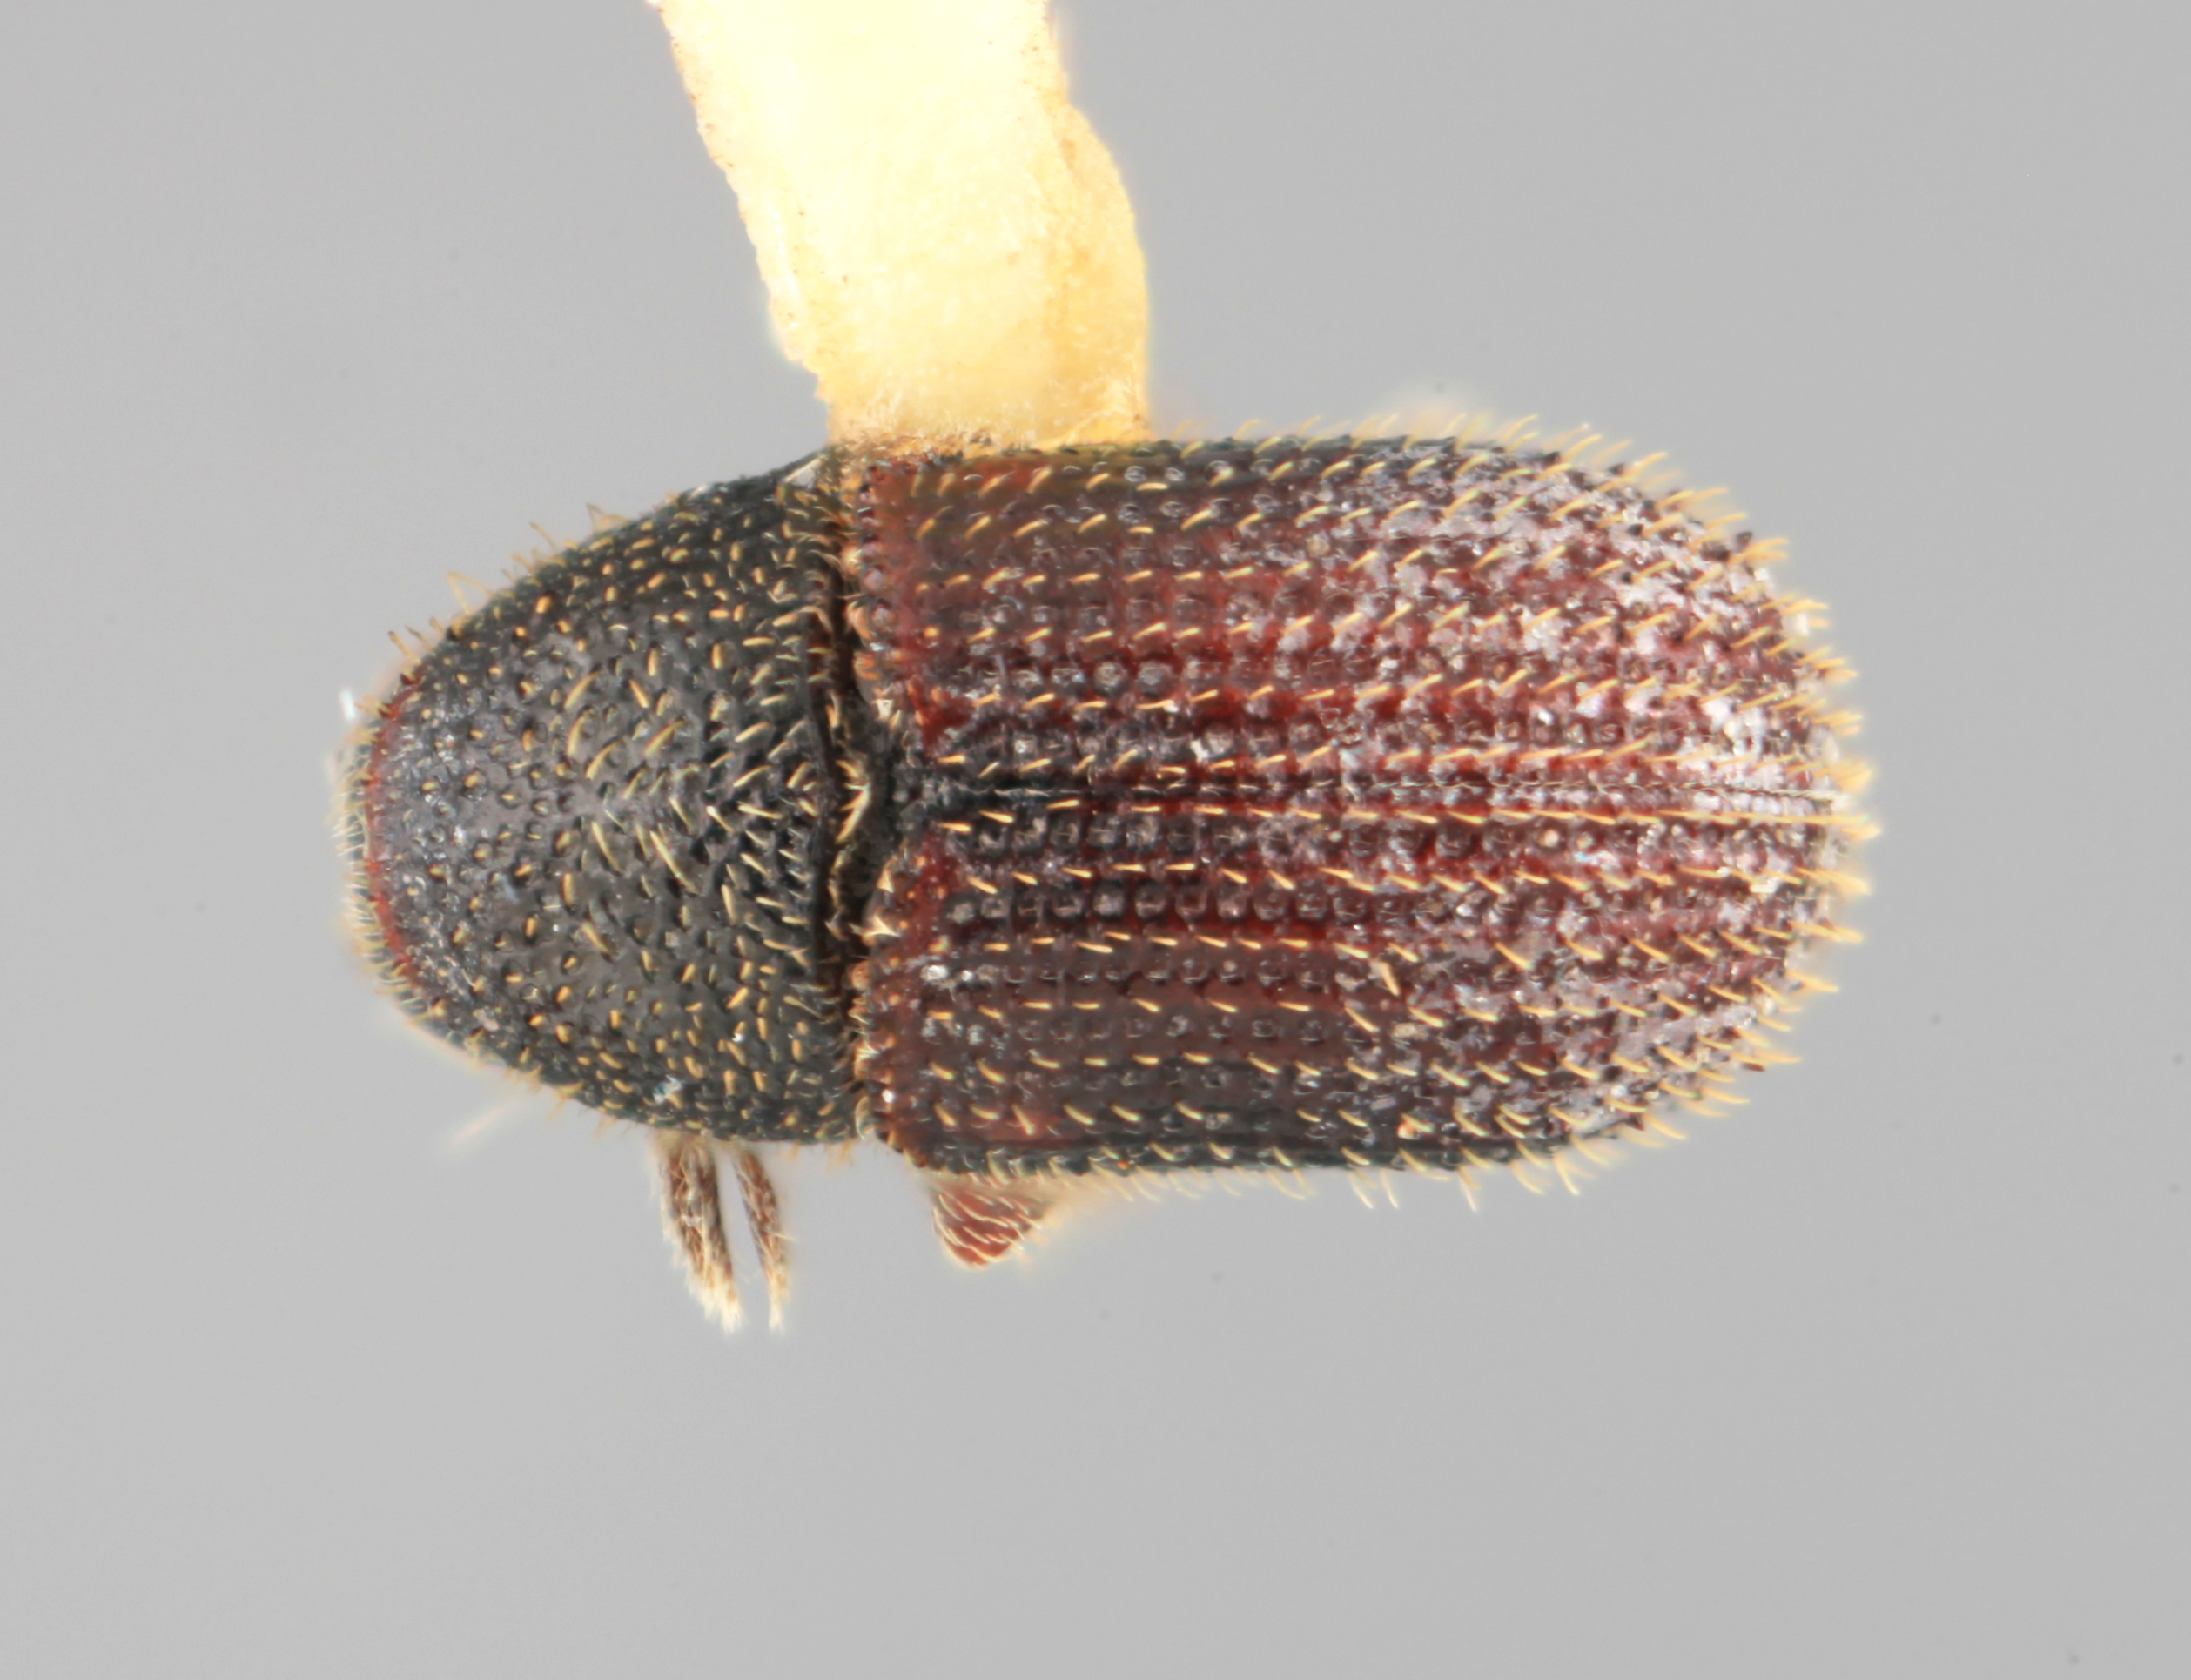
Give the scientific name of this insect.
Phloeotribus geminus
